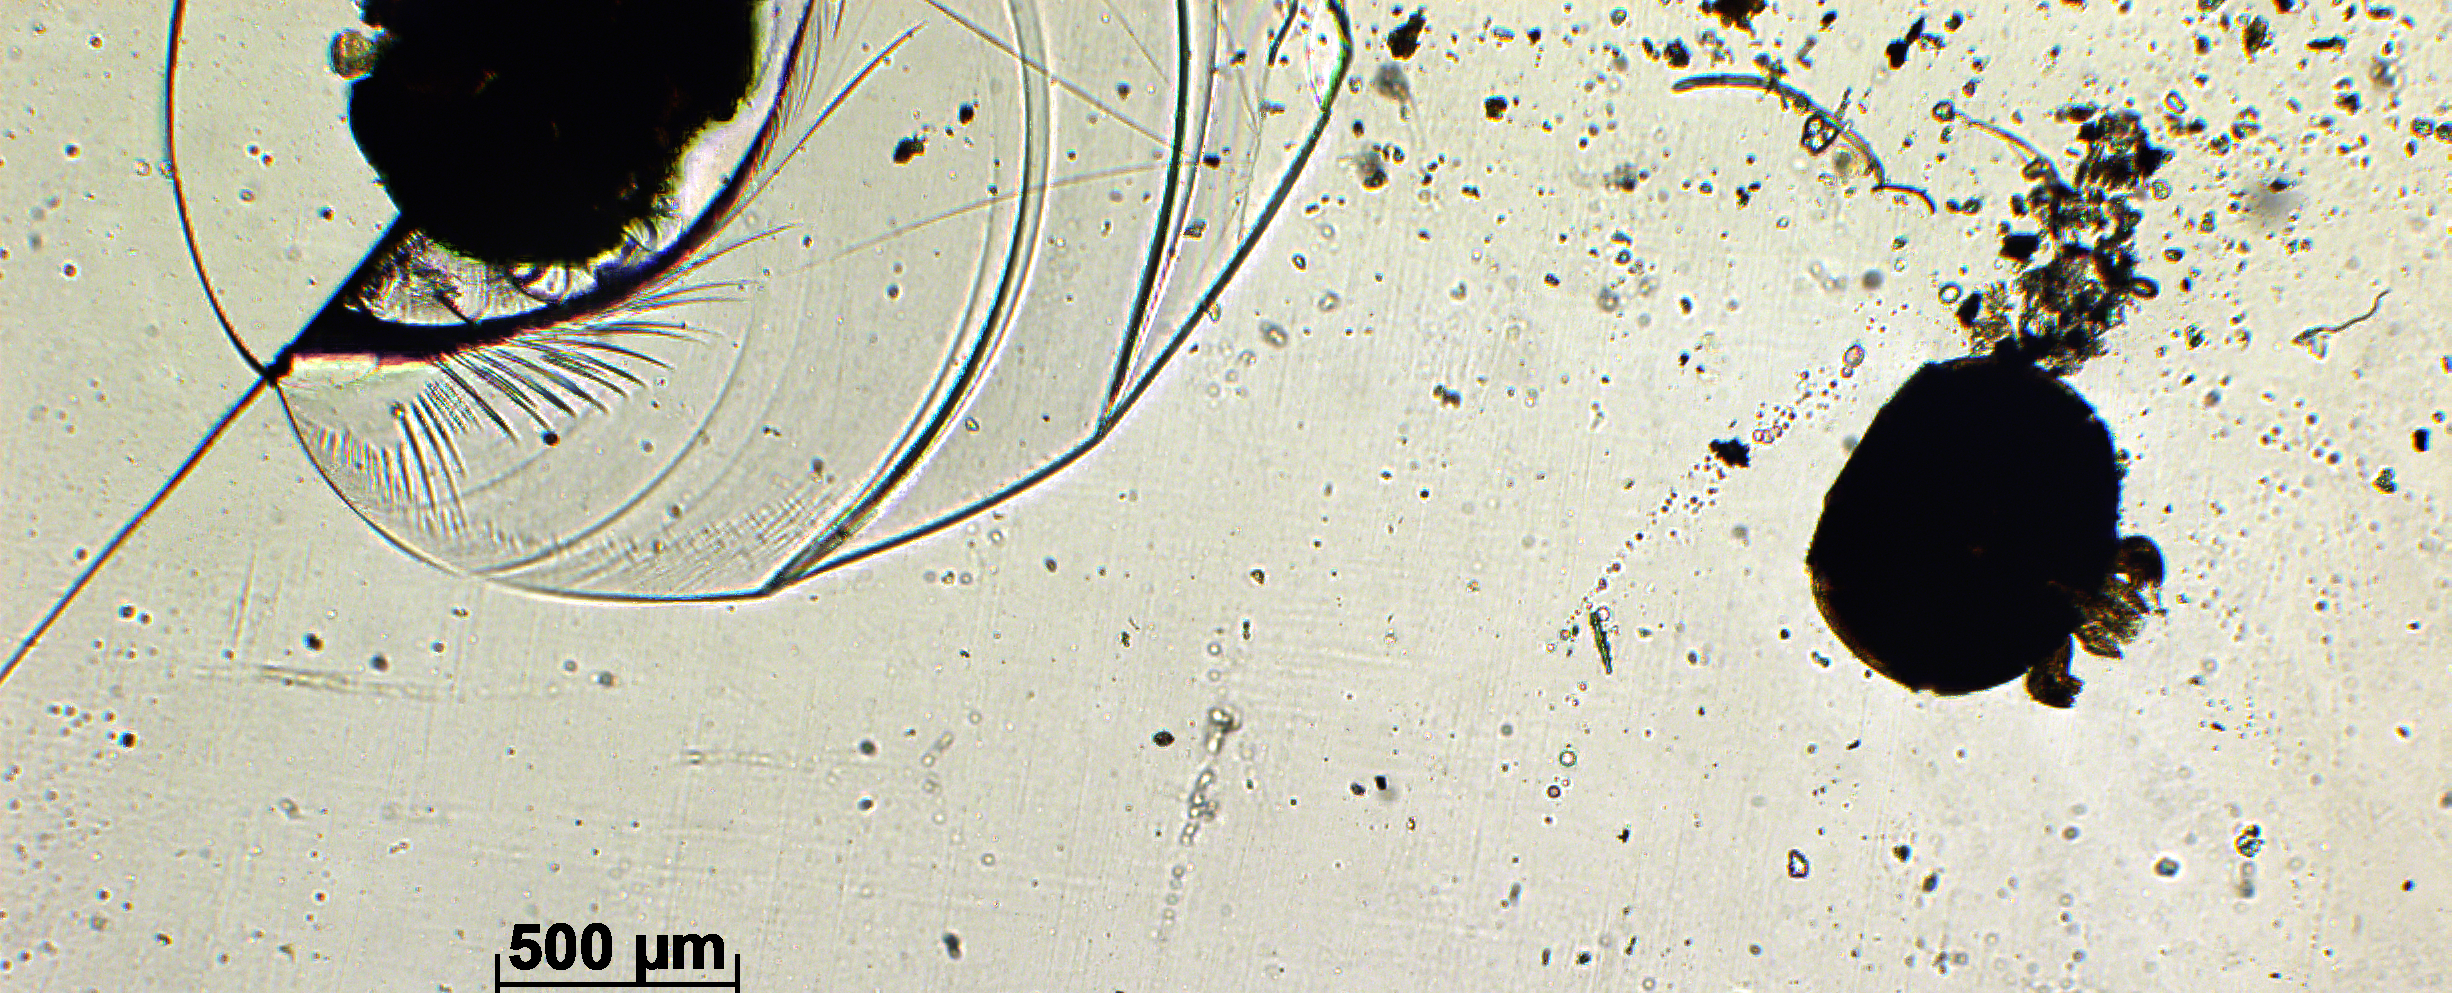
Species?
Pachyneuron bakrotus
